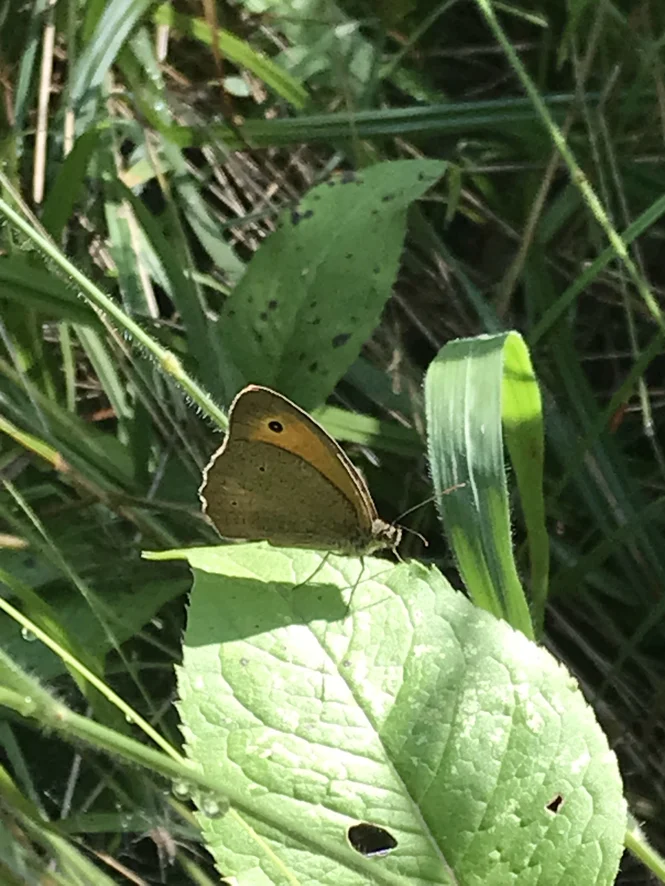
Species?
Maniola jurtina
